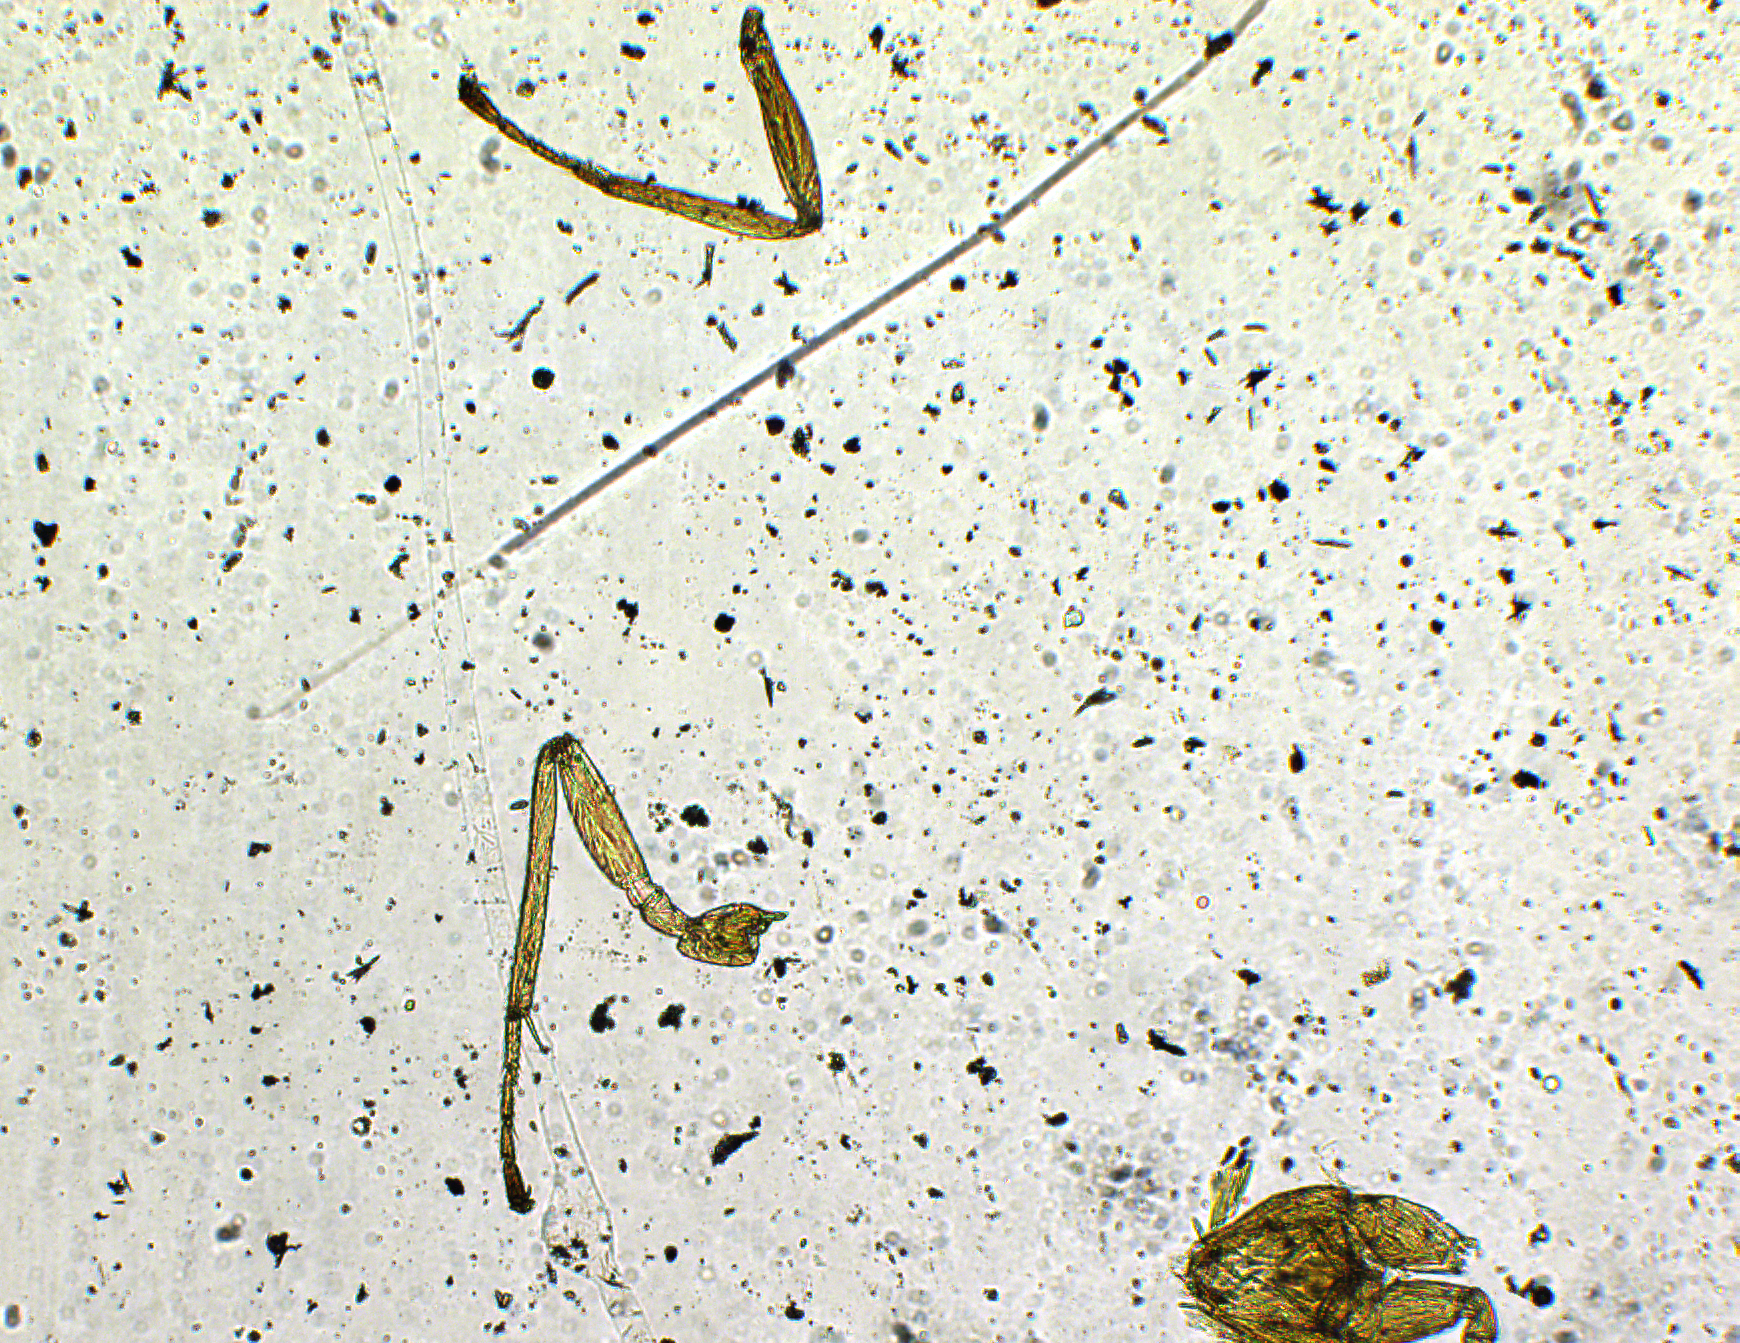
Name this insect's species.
Tetrastichus bicolor
